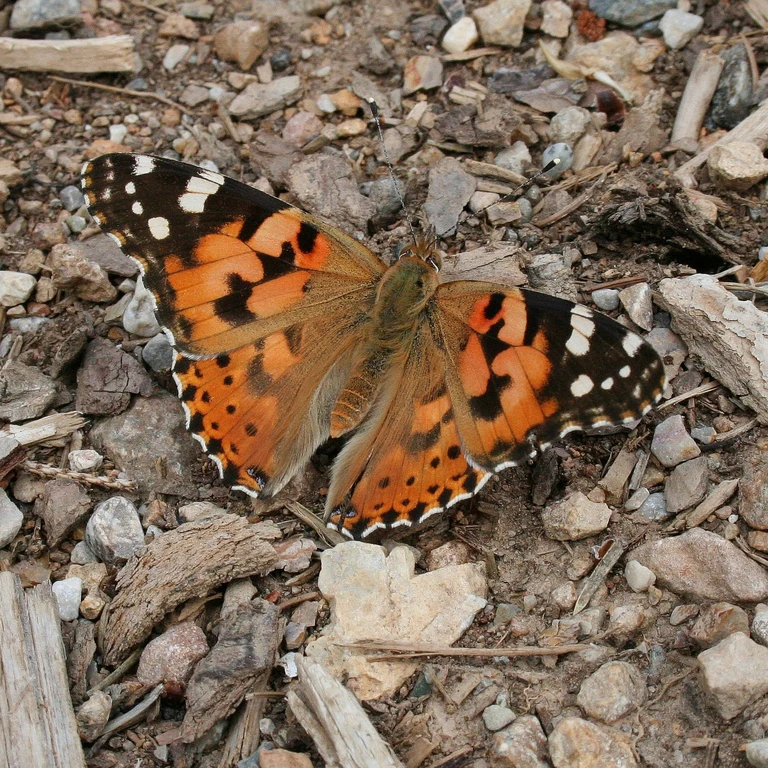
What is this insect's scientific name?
Vanessa cardui
